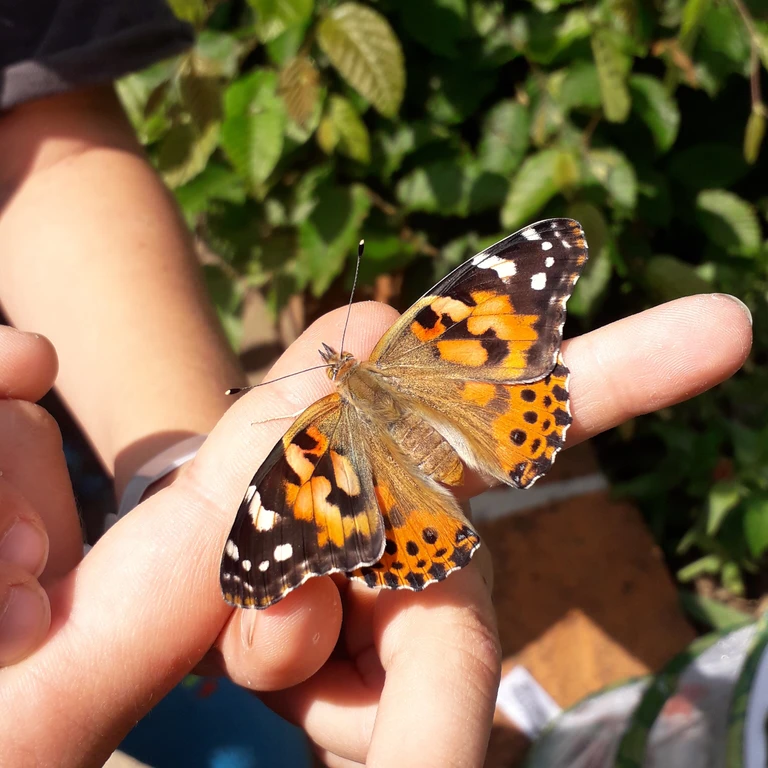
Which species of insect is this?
Vanessa cardui
